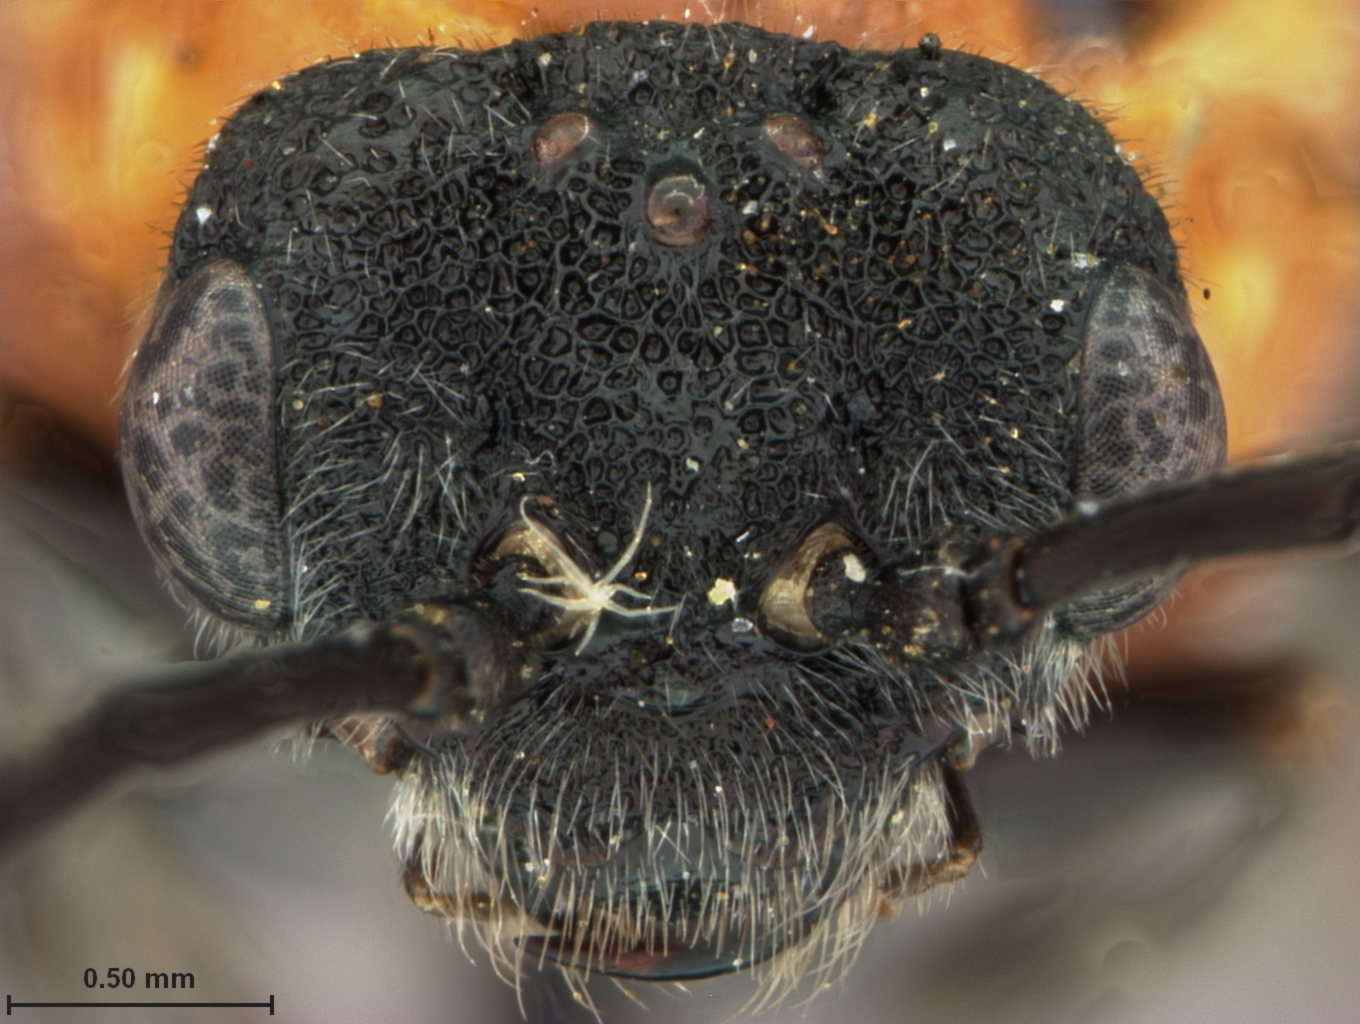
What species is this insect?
Dolerus falcatus
